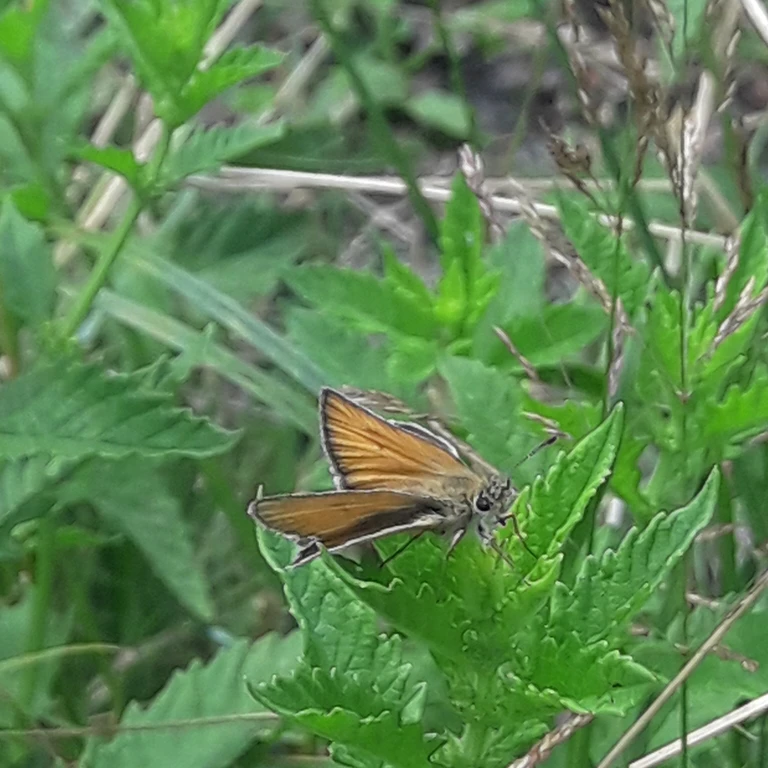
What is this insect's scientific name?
Thymelicus lineola
